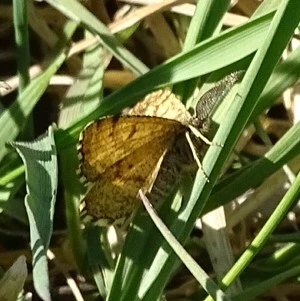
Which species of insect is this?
Ematurga atomaria
